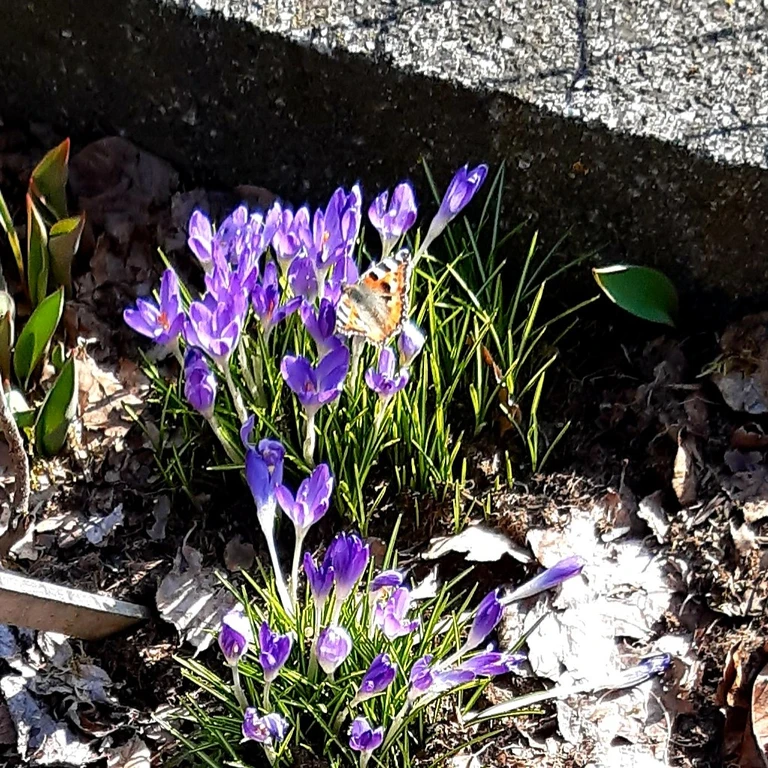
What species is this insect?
Aglais urticae
